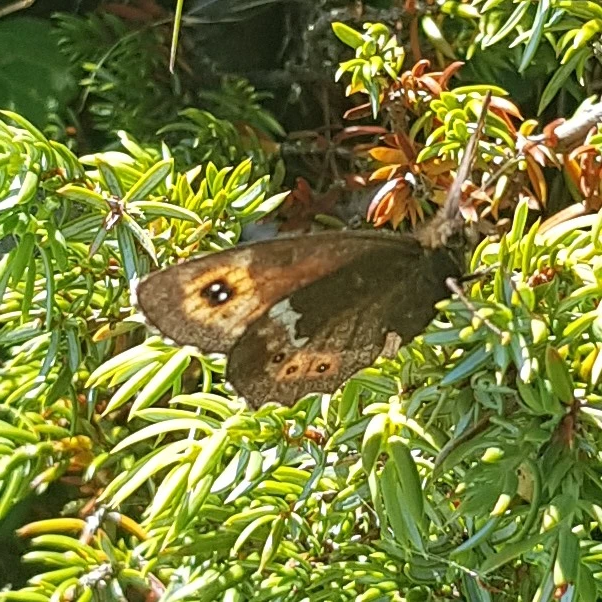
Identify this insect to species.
Erebia ligea
